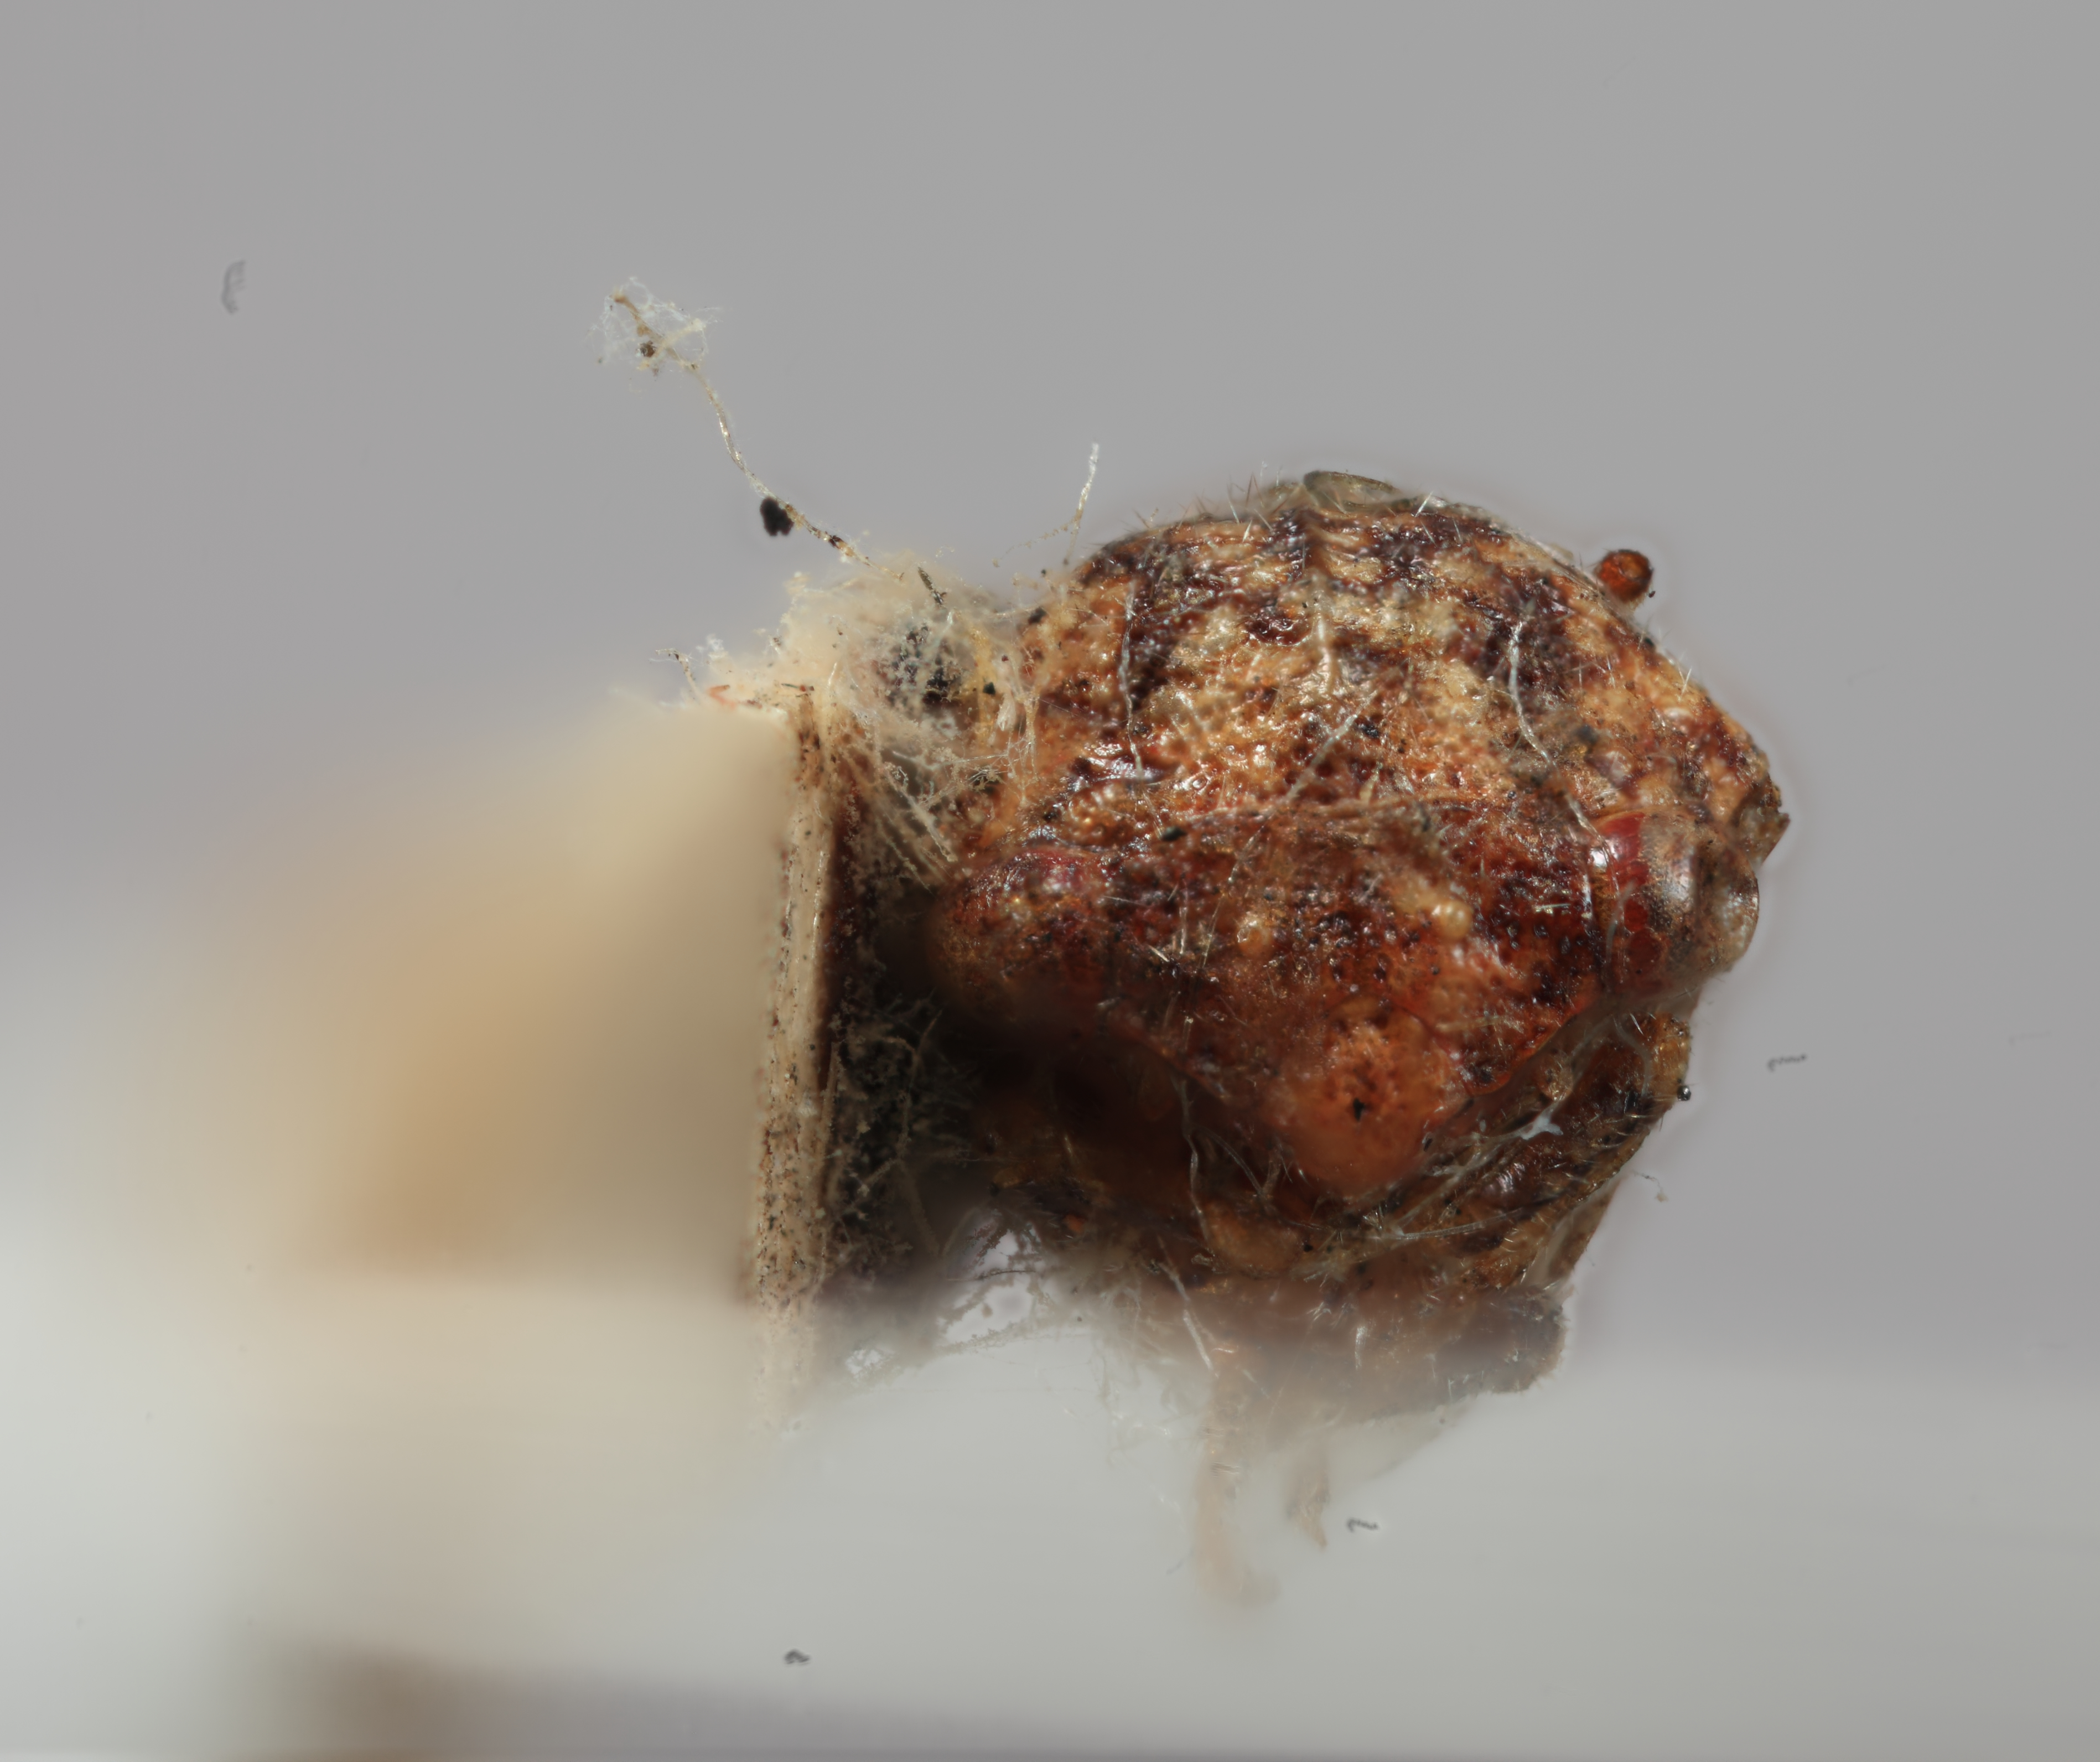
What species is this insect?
Vanduzea laeta
